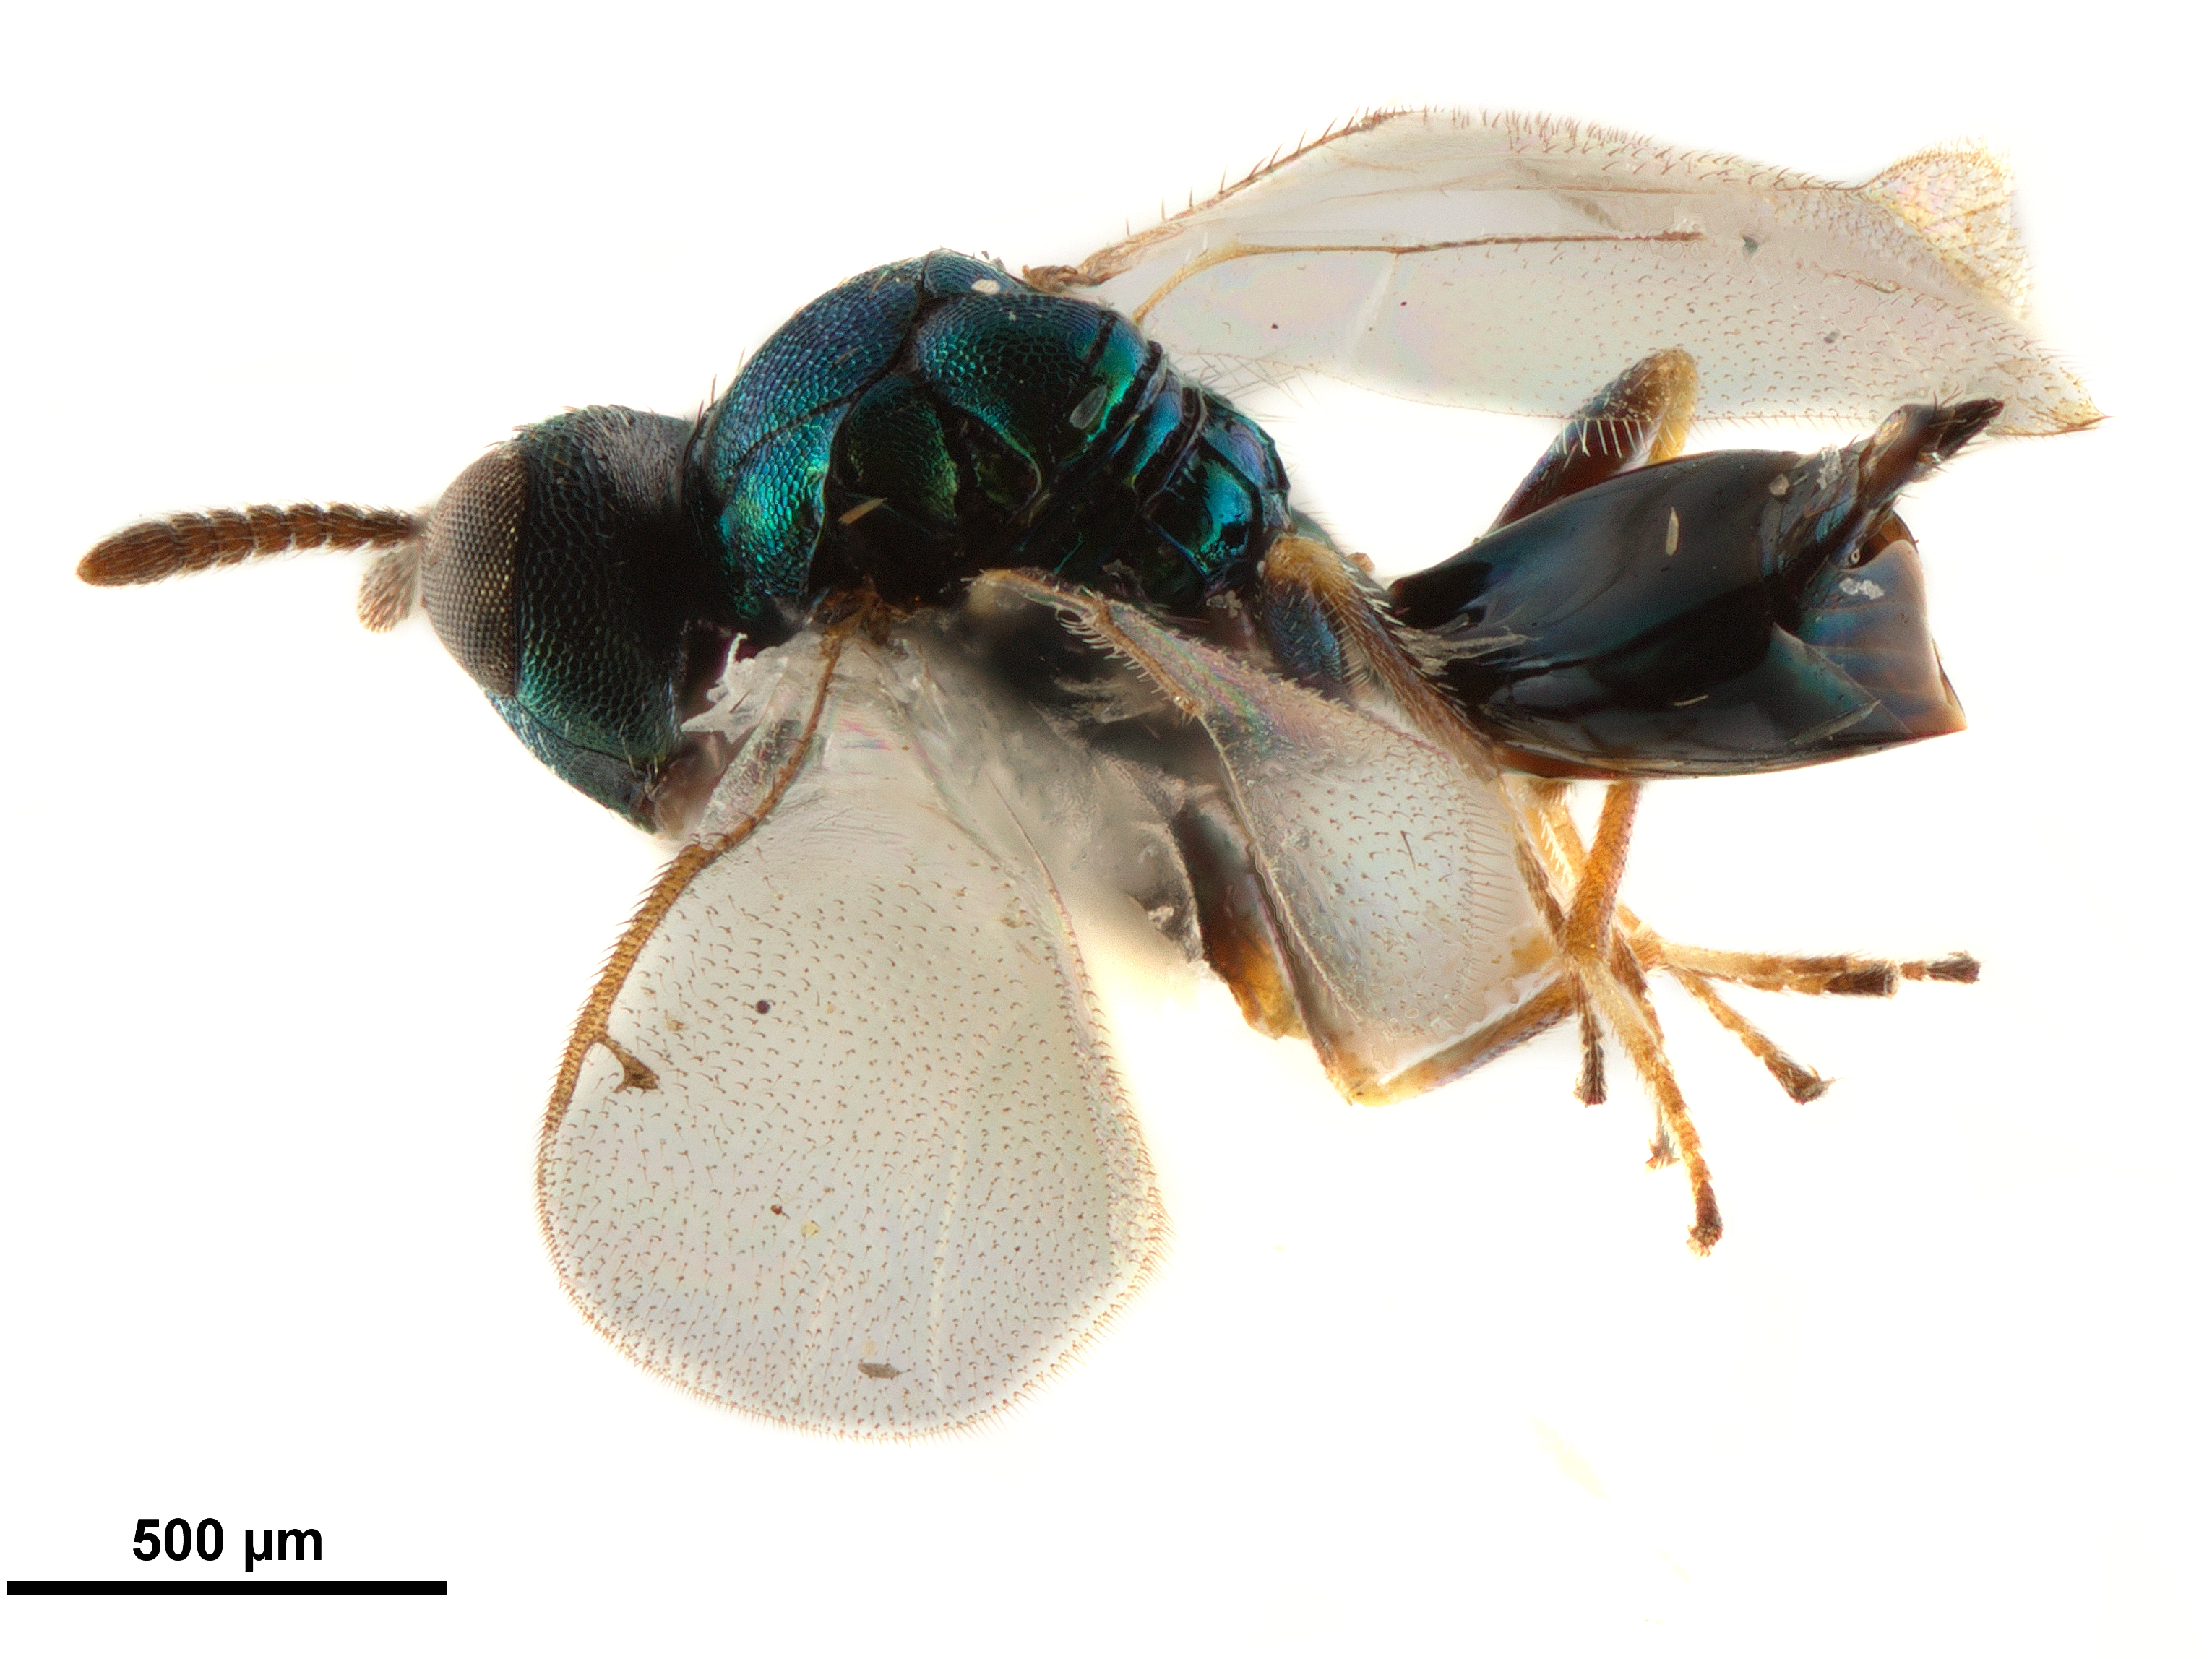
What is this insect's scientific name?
Notoglyptus tzeltales
